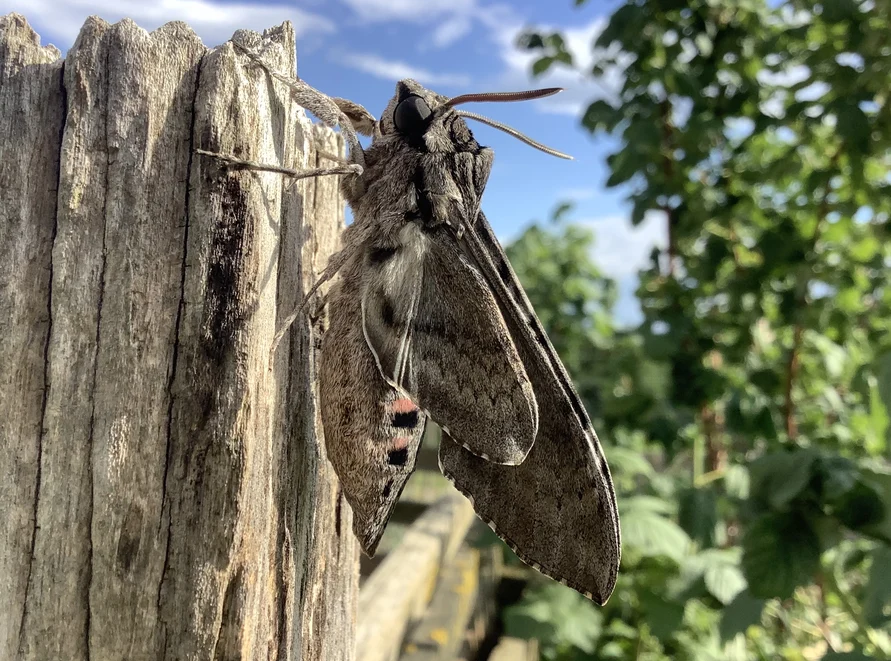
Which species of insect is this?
Agrius convolvuli
